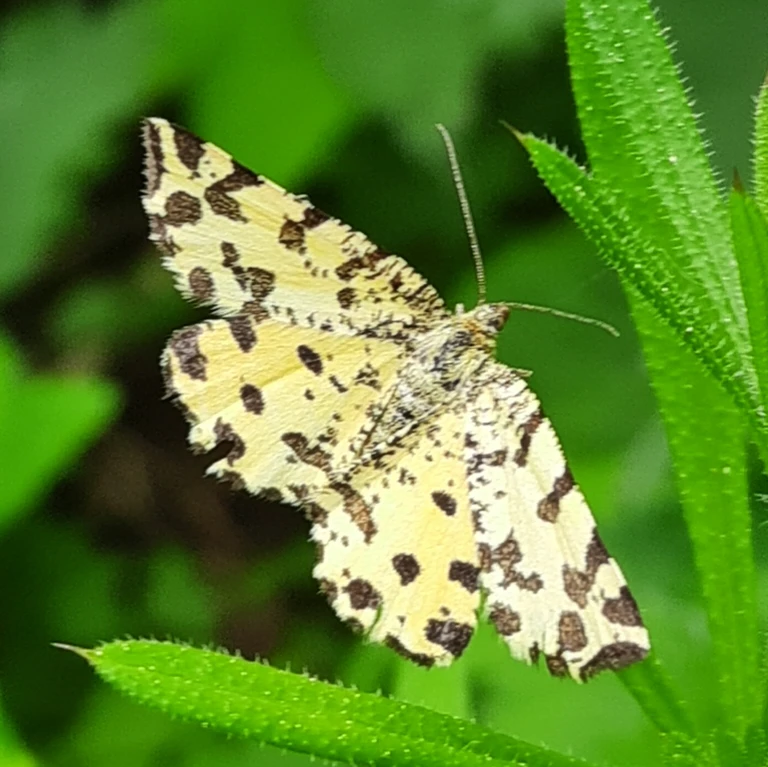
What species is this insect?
Pseudopanthera macularia
